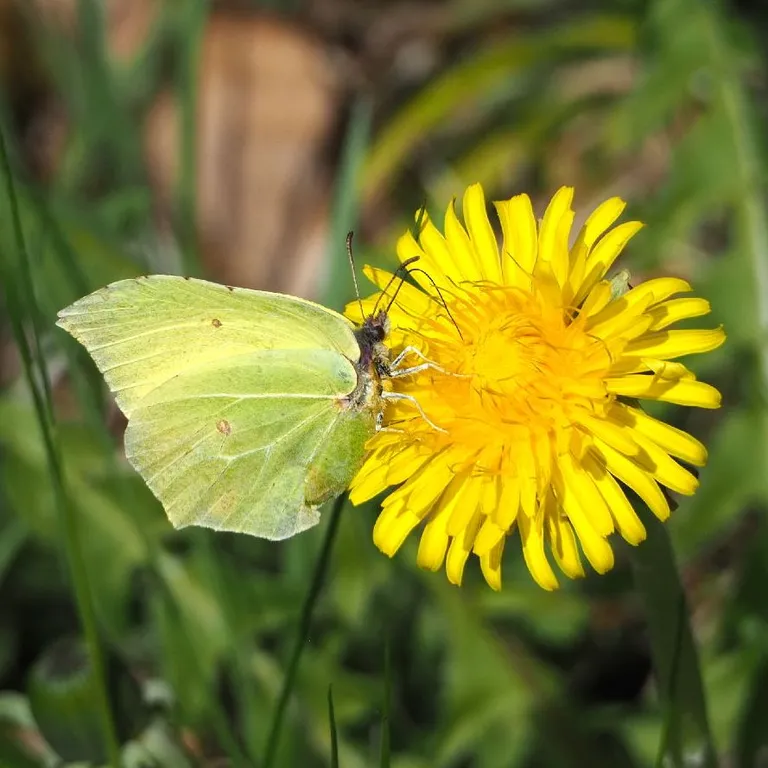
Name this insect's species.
Gonepteryx rhamni
